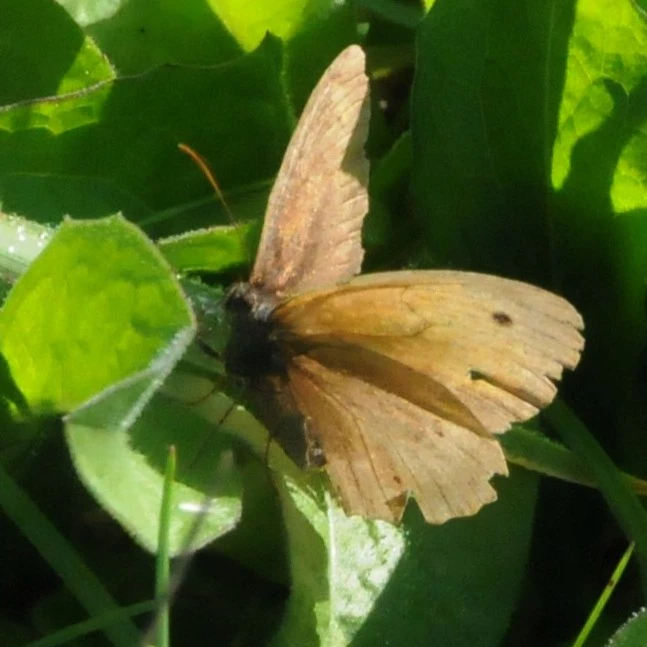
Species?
Maniola jurtina
